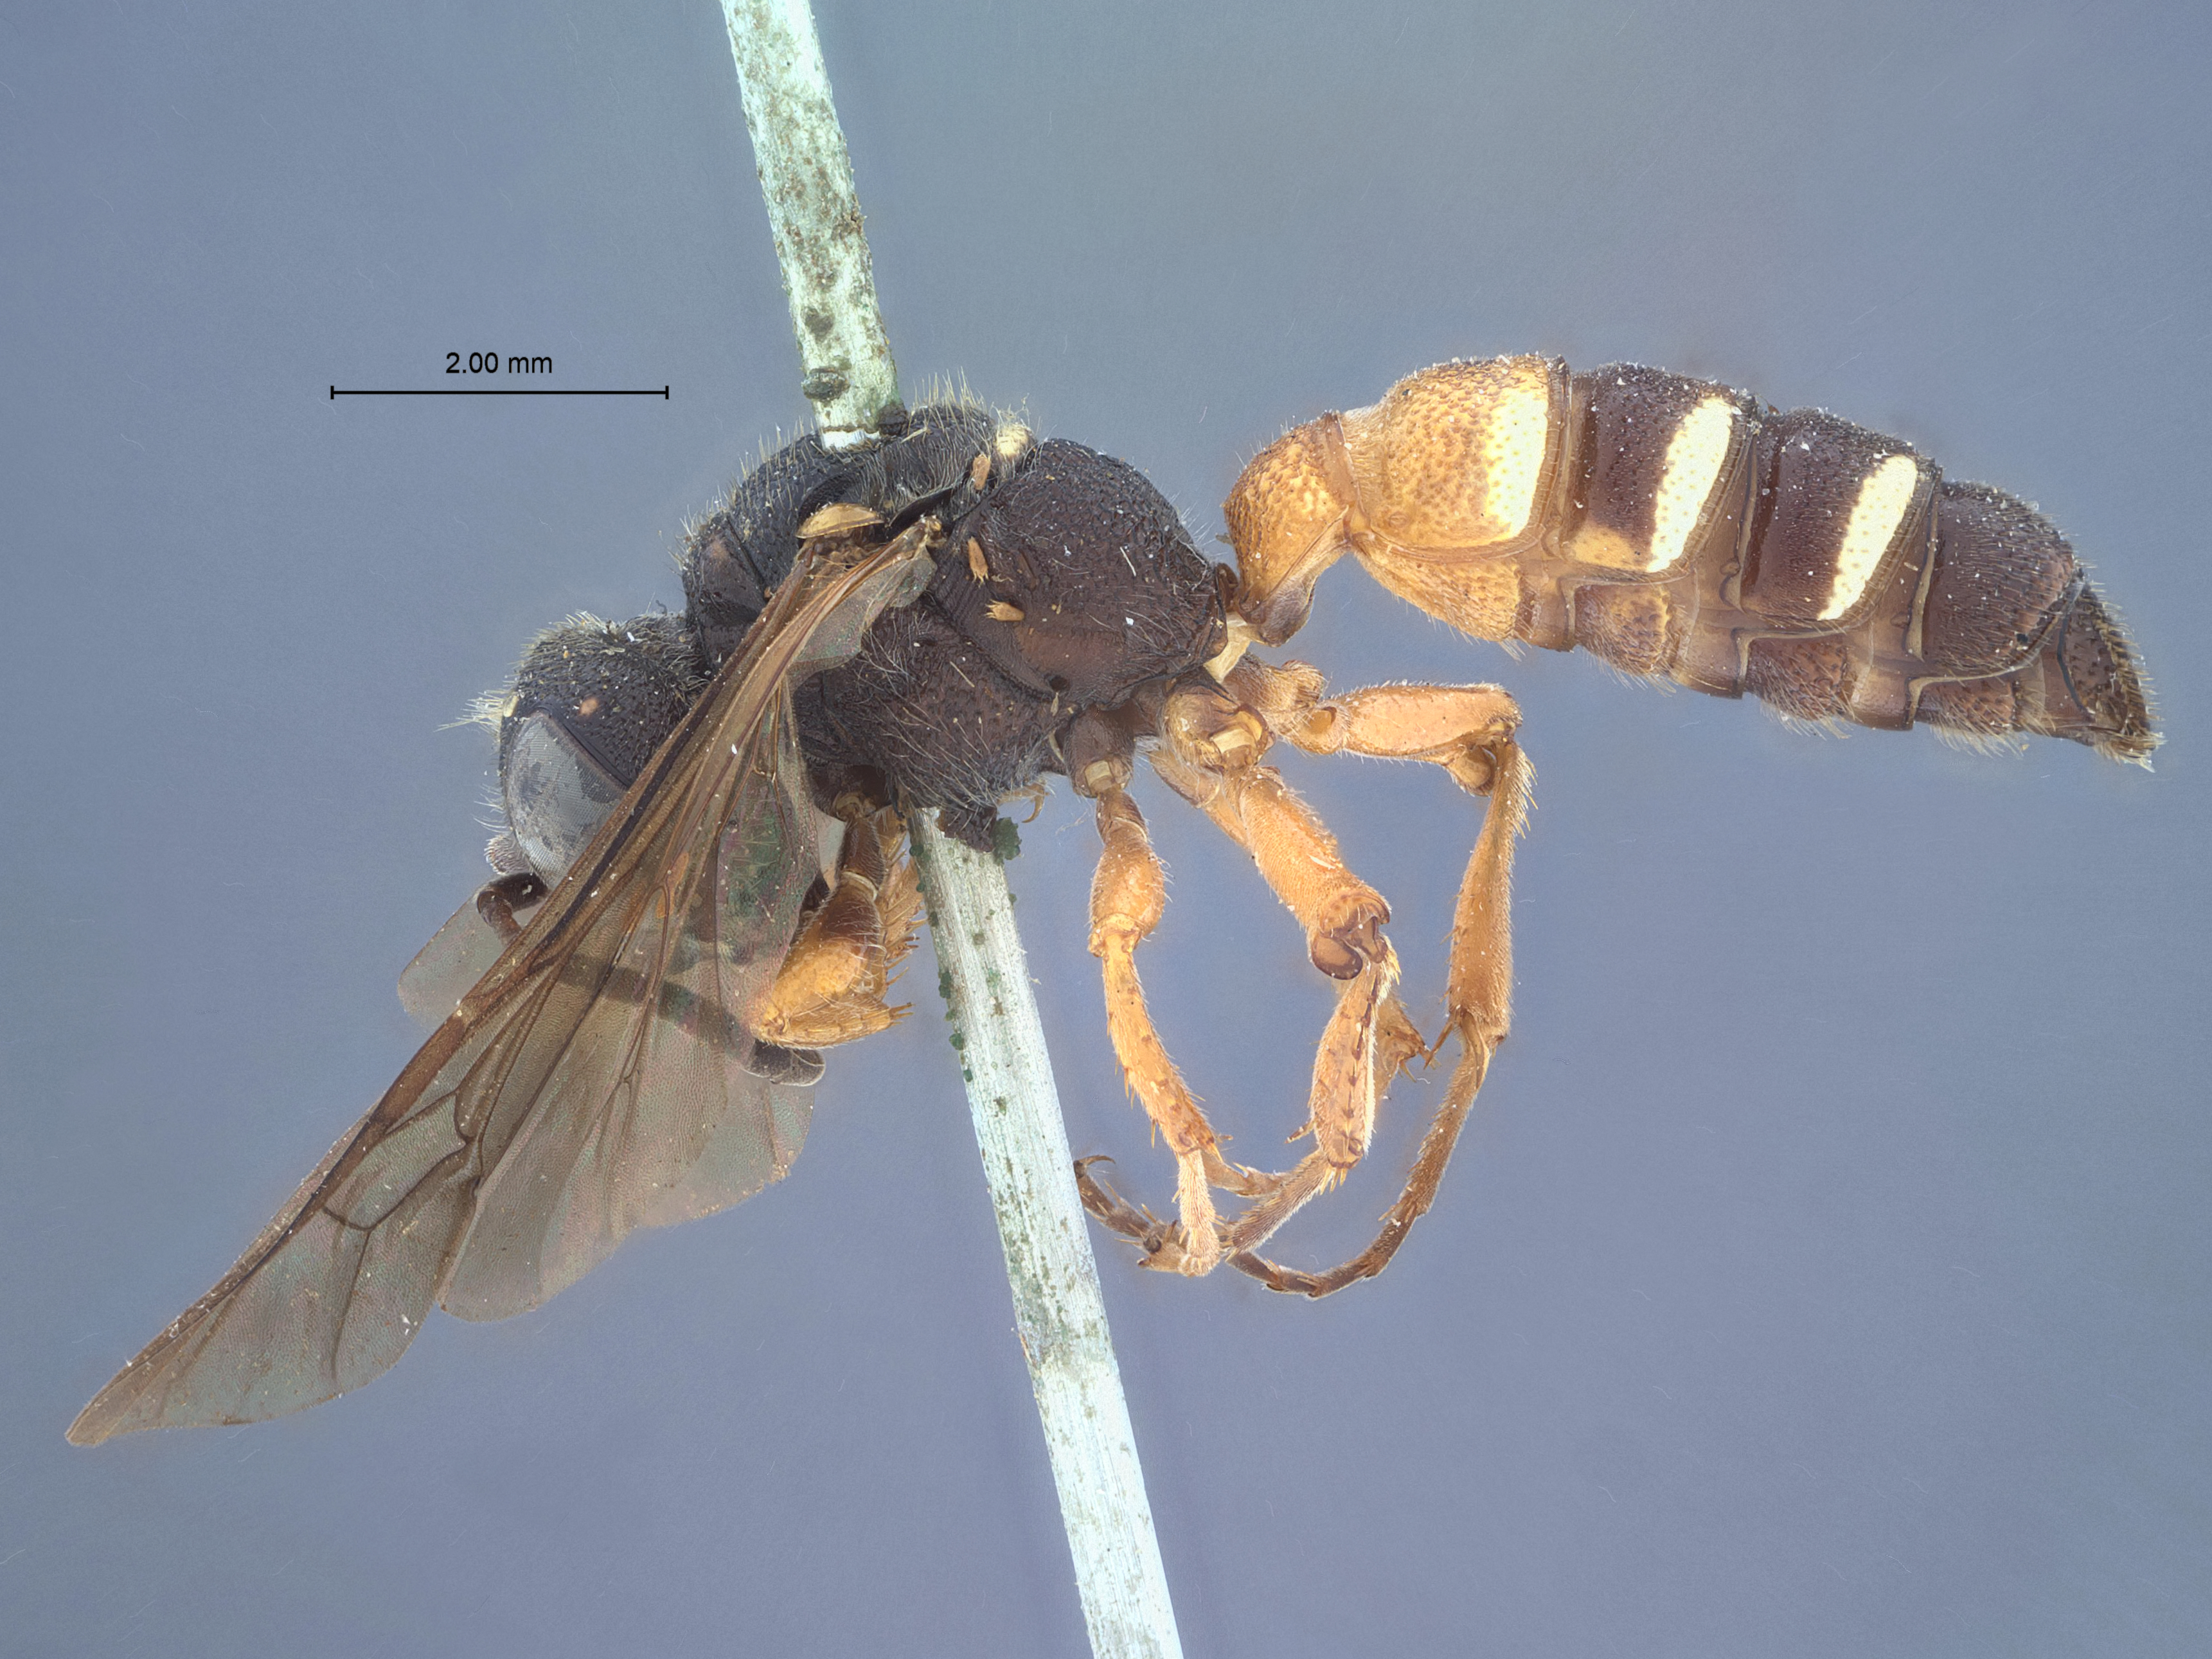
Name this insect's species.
Cerceris tiendang
